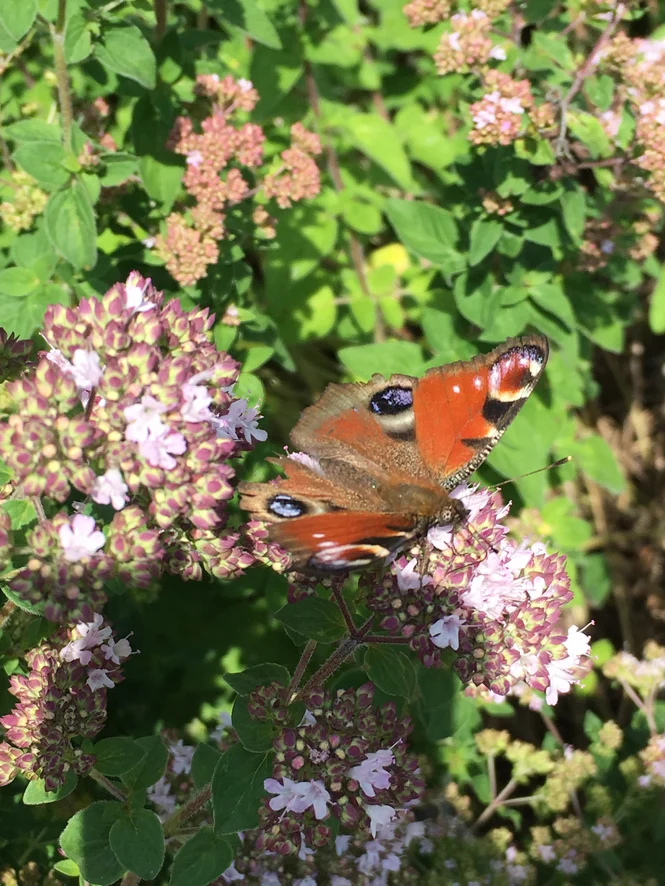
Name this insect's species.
Aglais io
